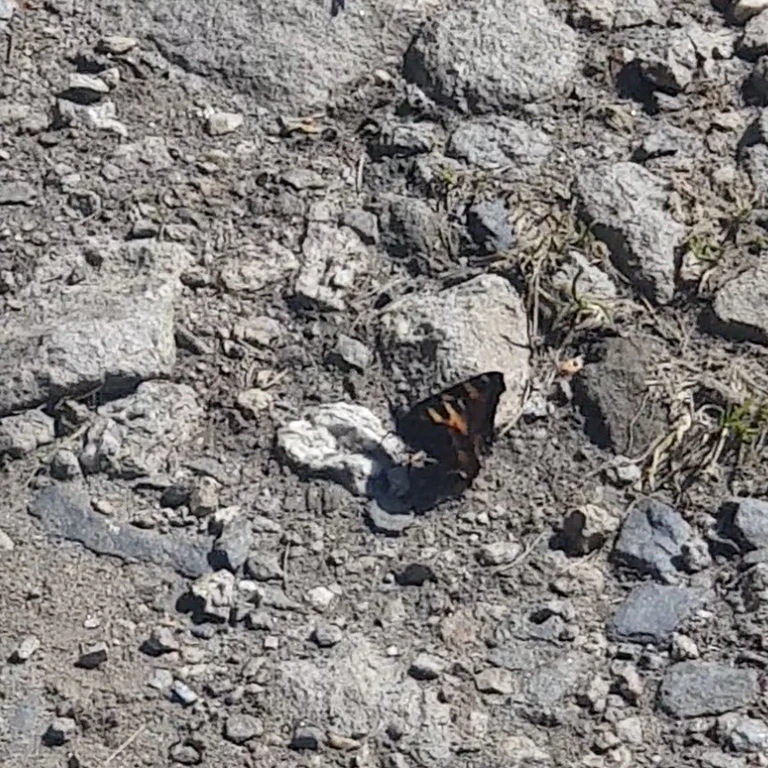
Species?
Aglais urticae
